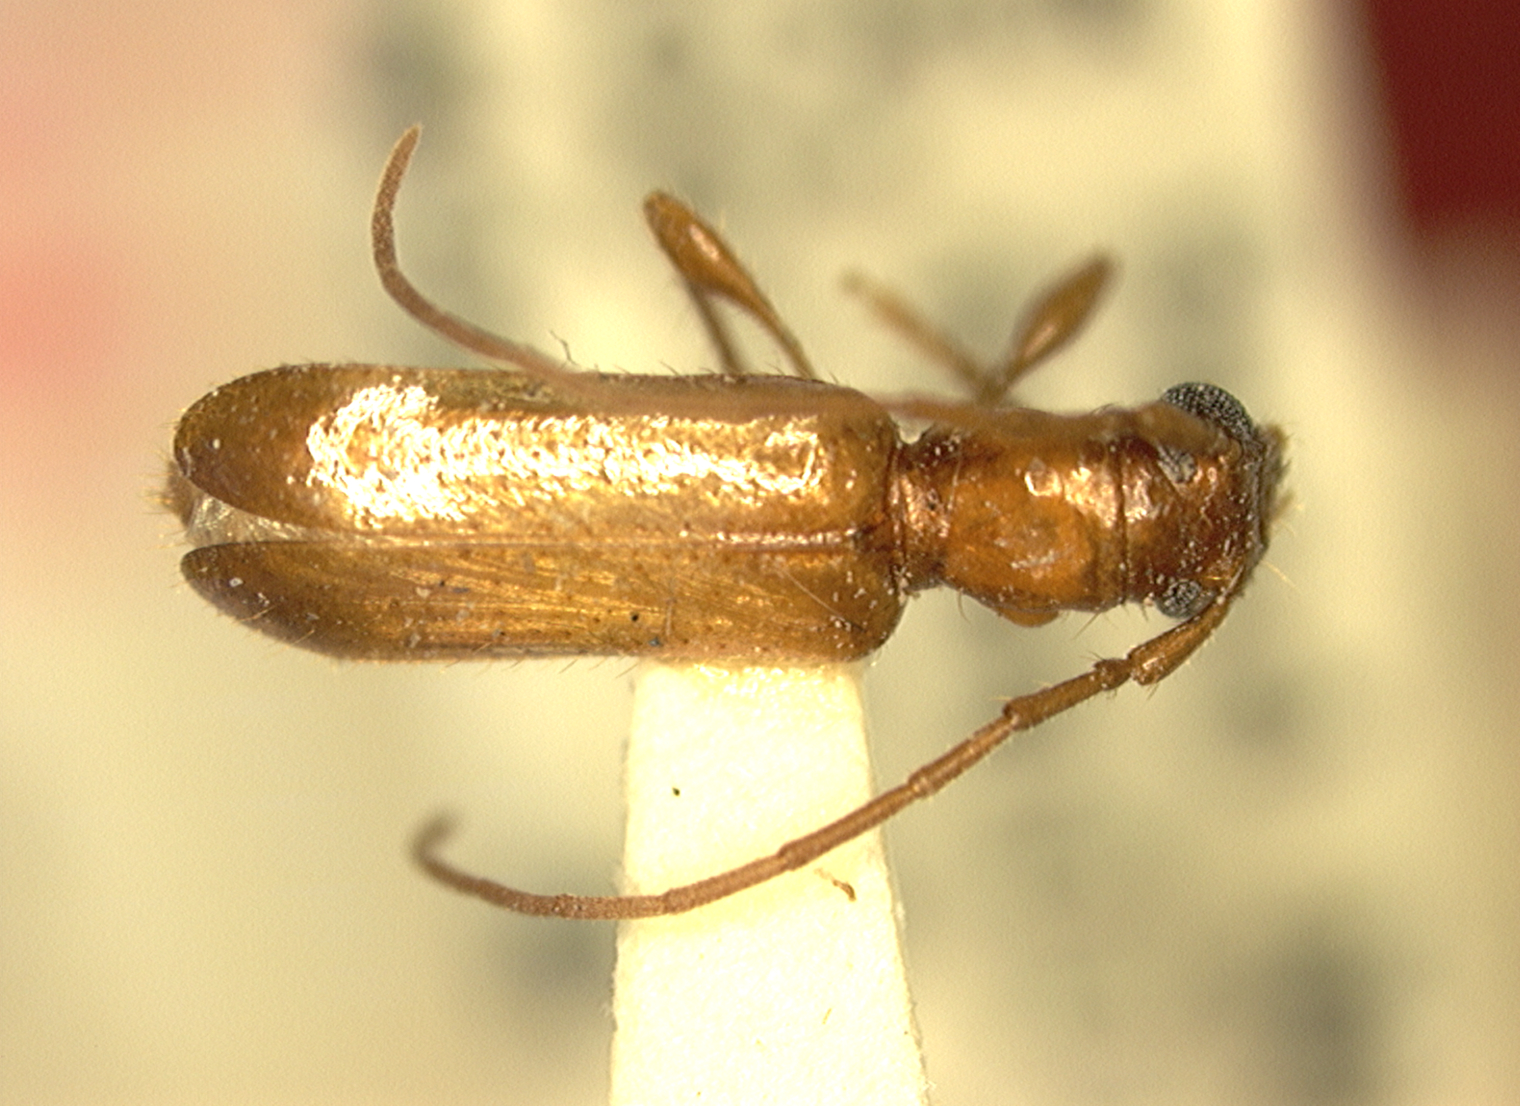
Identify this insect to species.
Obrium beckeri
